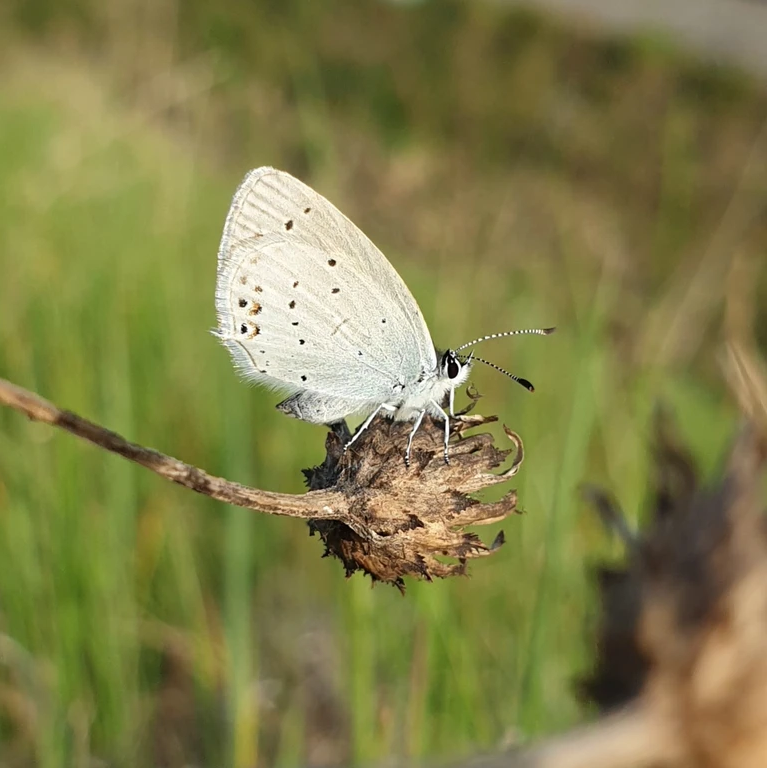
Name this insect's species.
Cupido argiades (also Elkalyce argiades)
